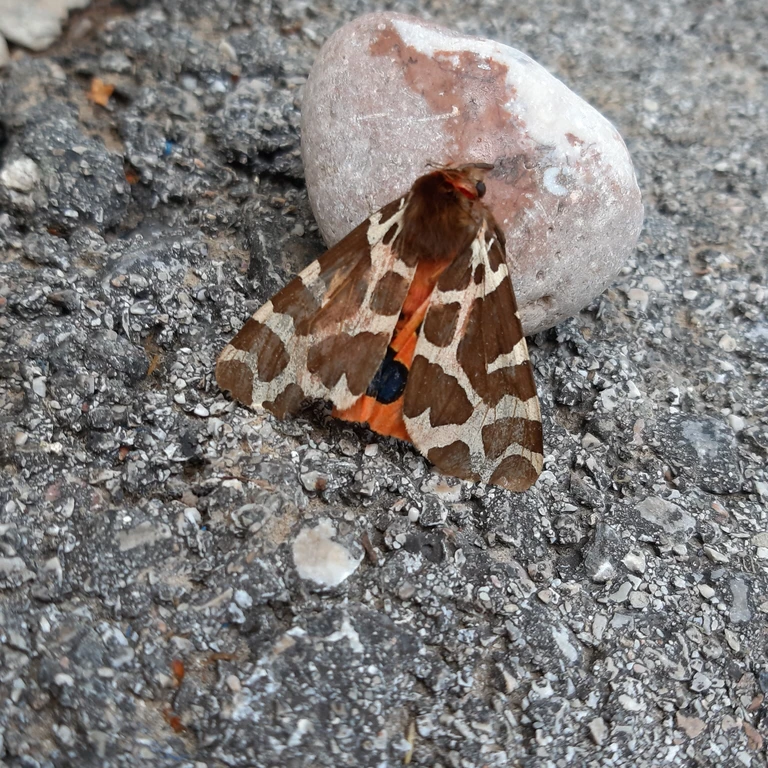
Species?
Arctia caja
